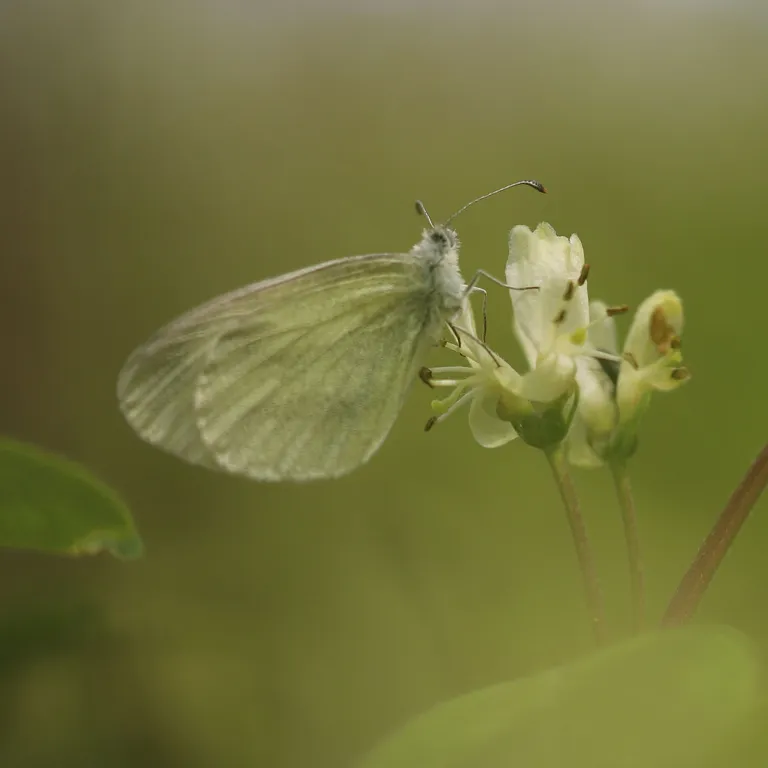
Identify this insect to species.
Leptidea sinapis/juvernica
